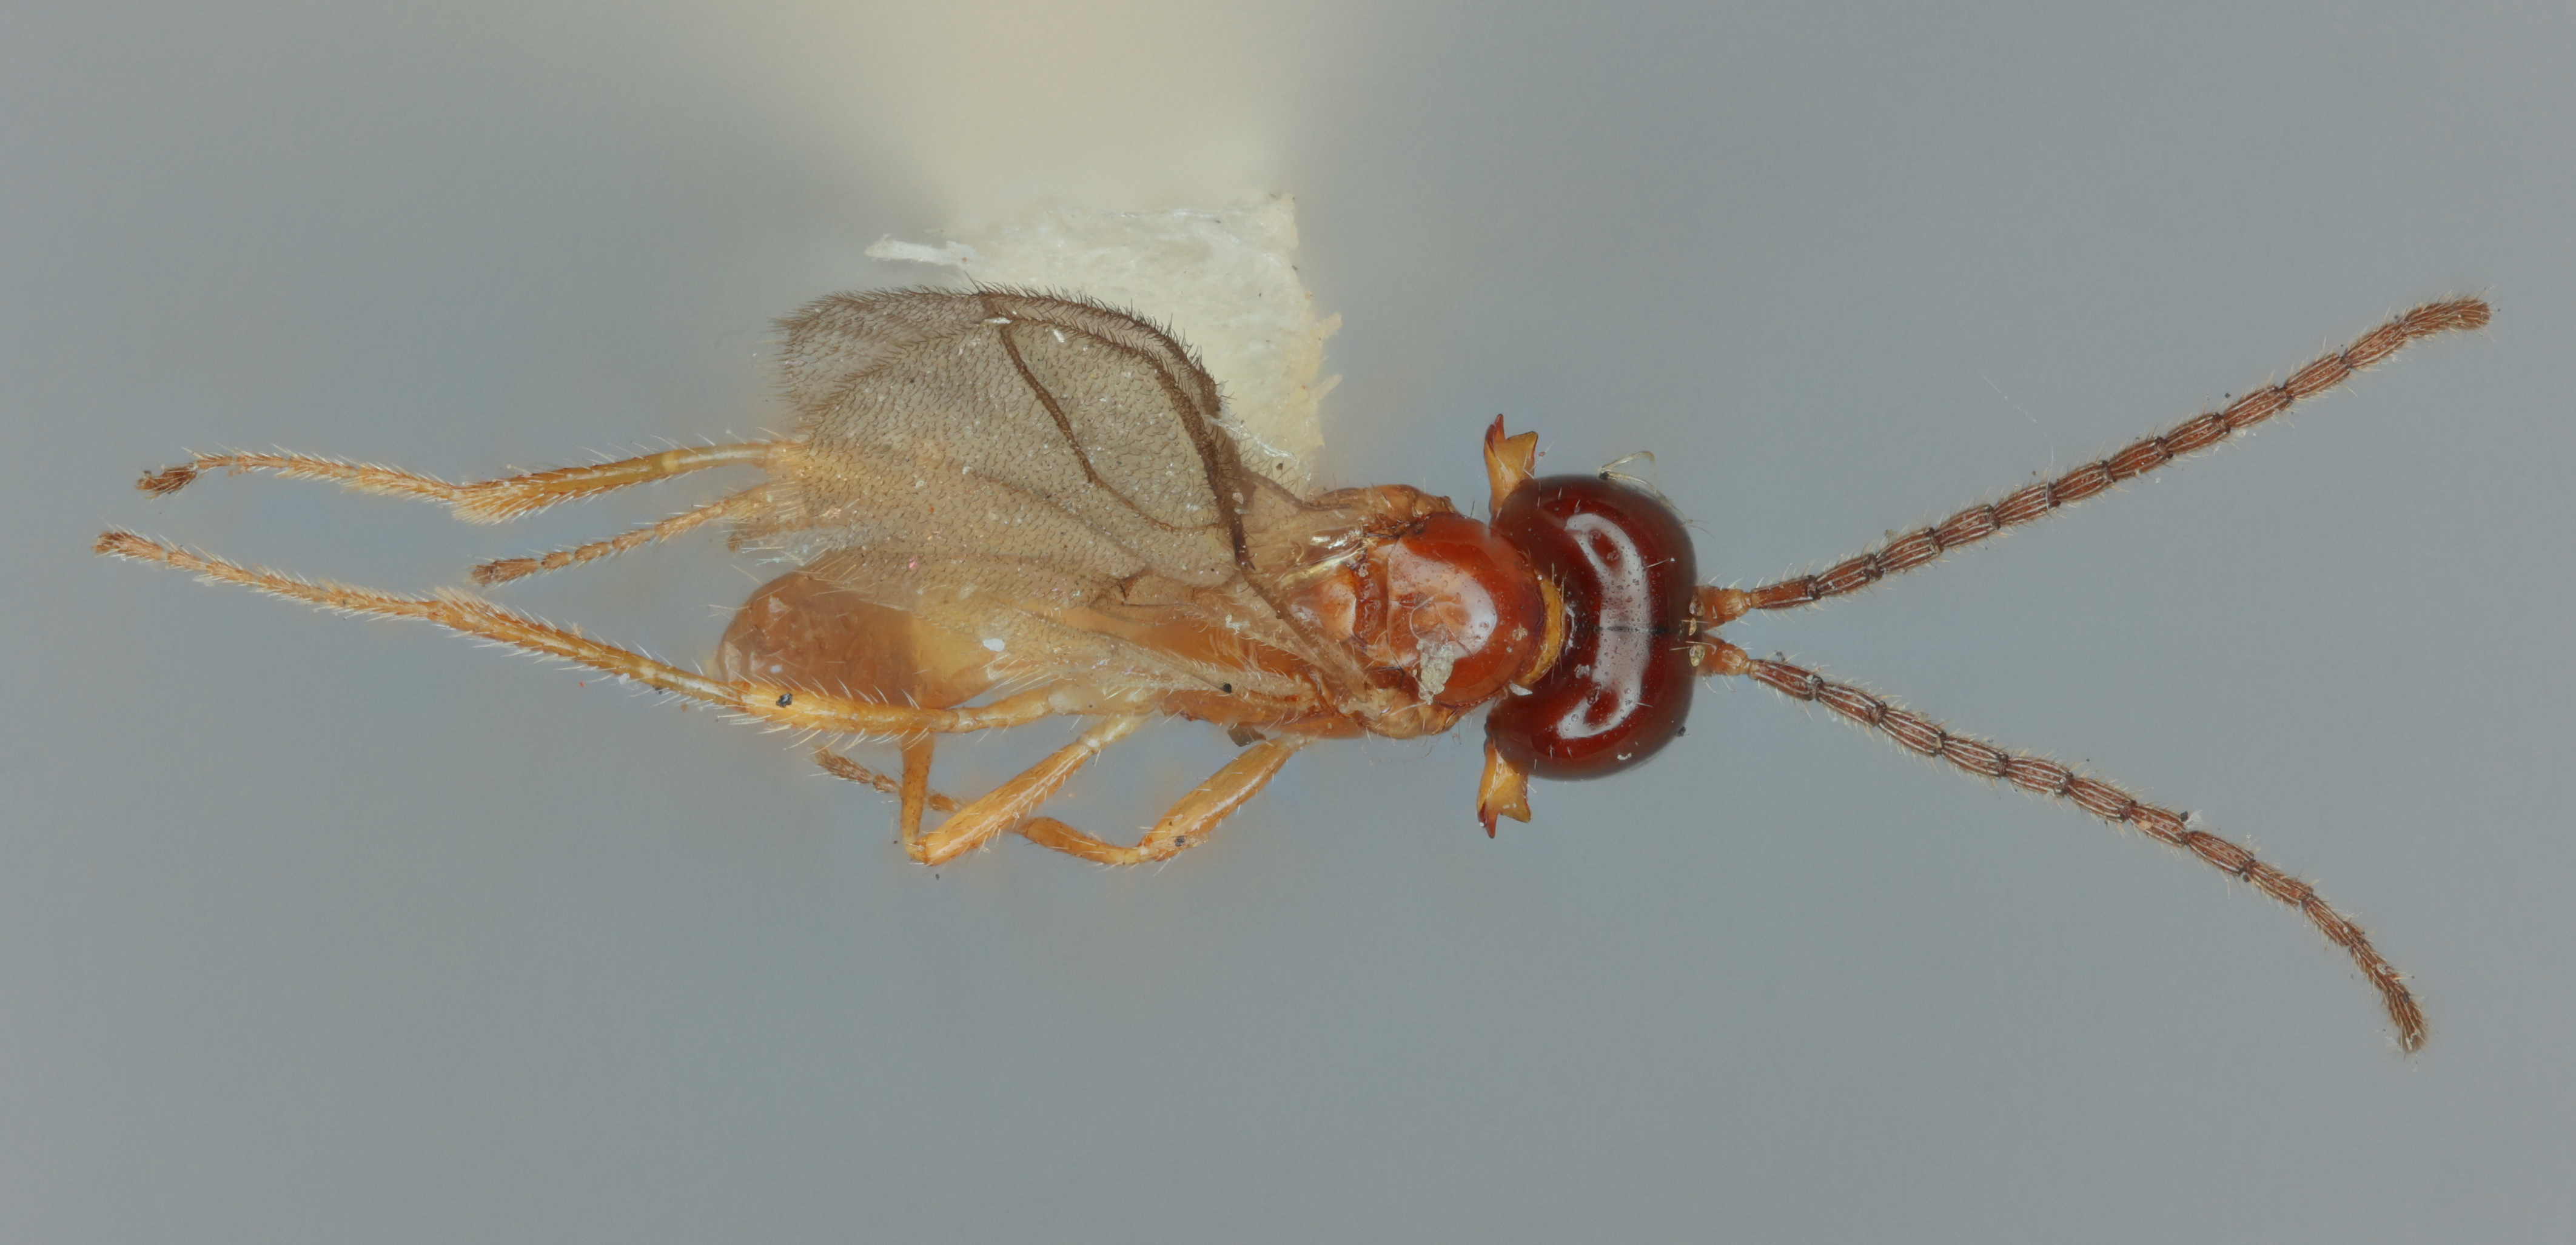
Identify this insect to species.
Synaldis blantoni
